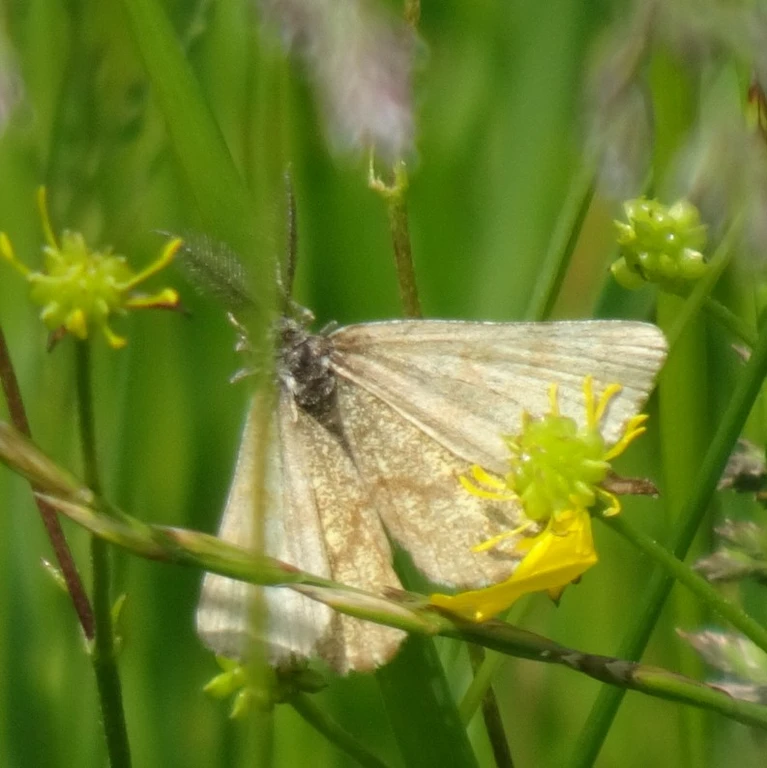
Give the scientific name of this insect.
Ematurga atomaria
